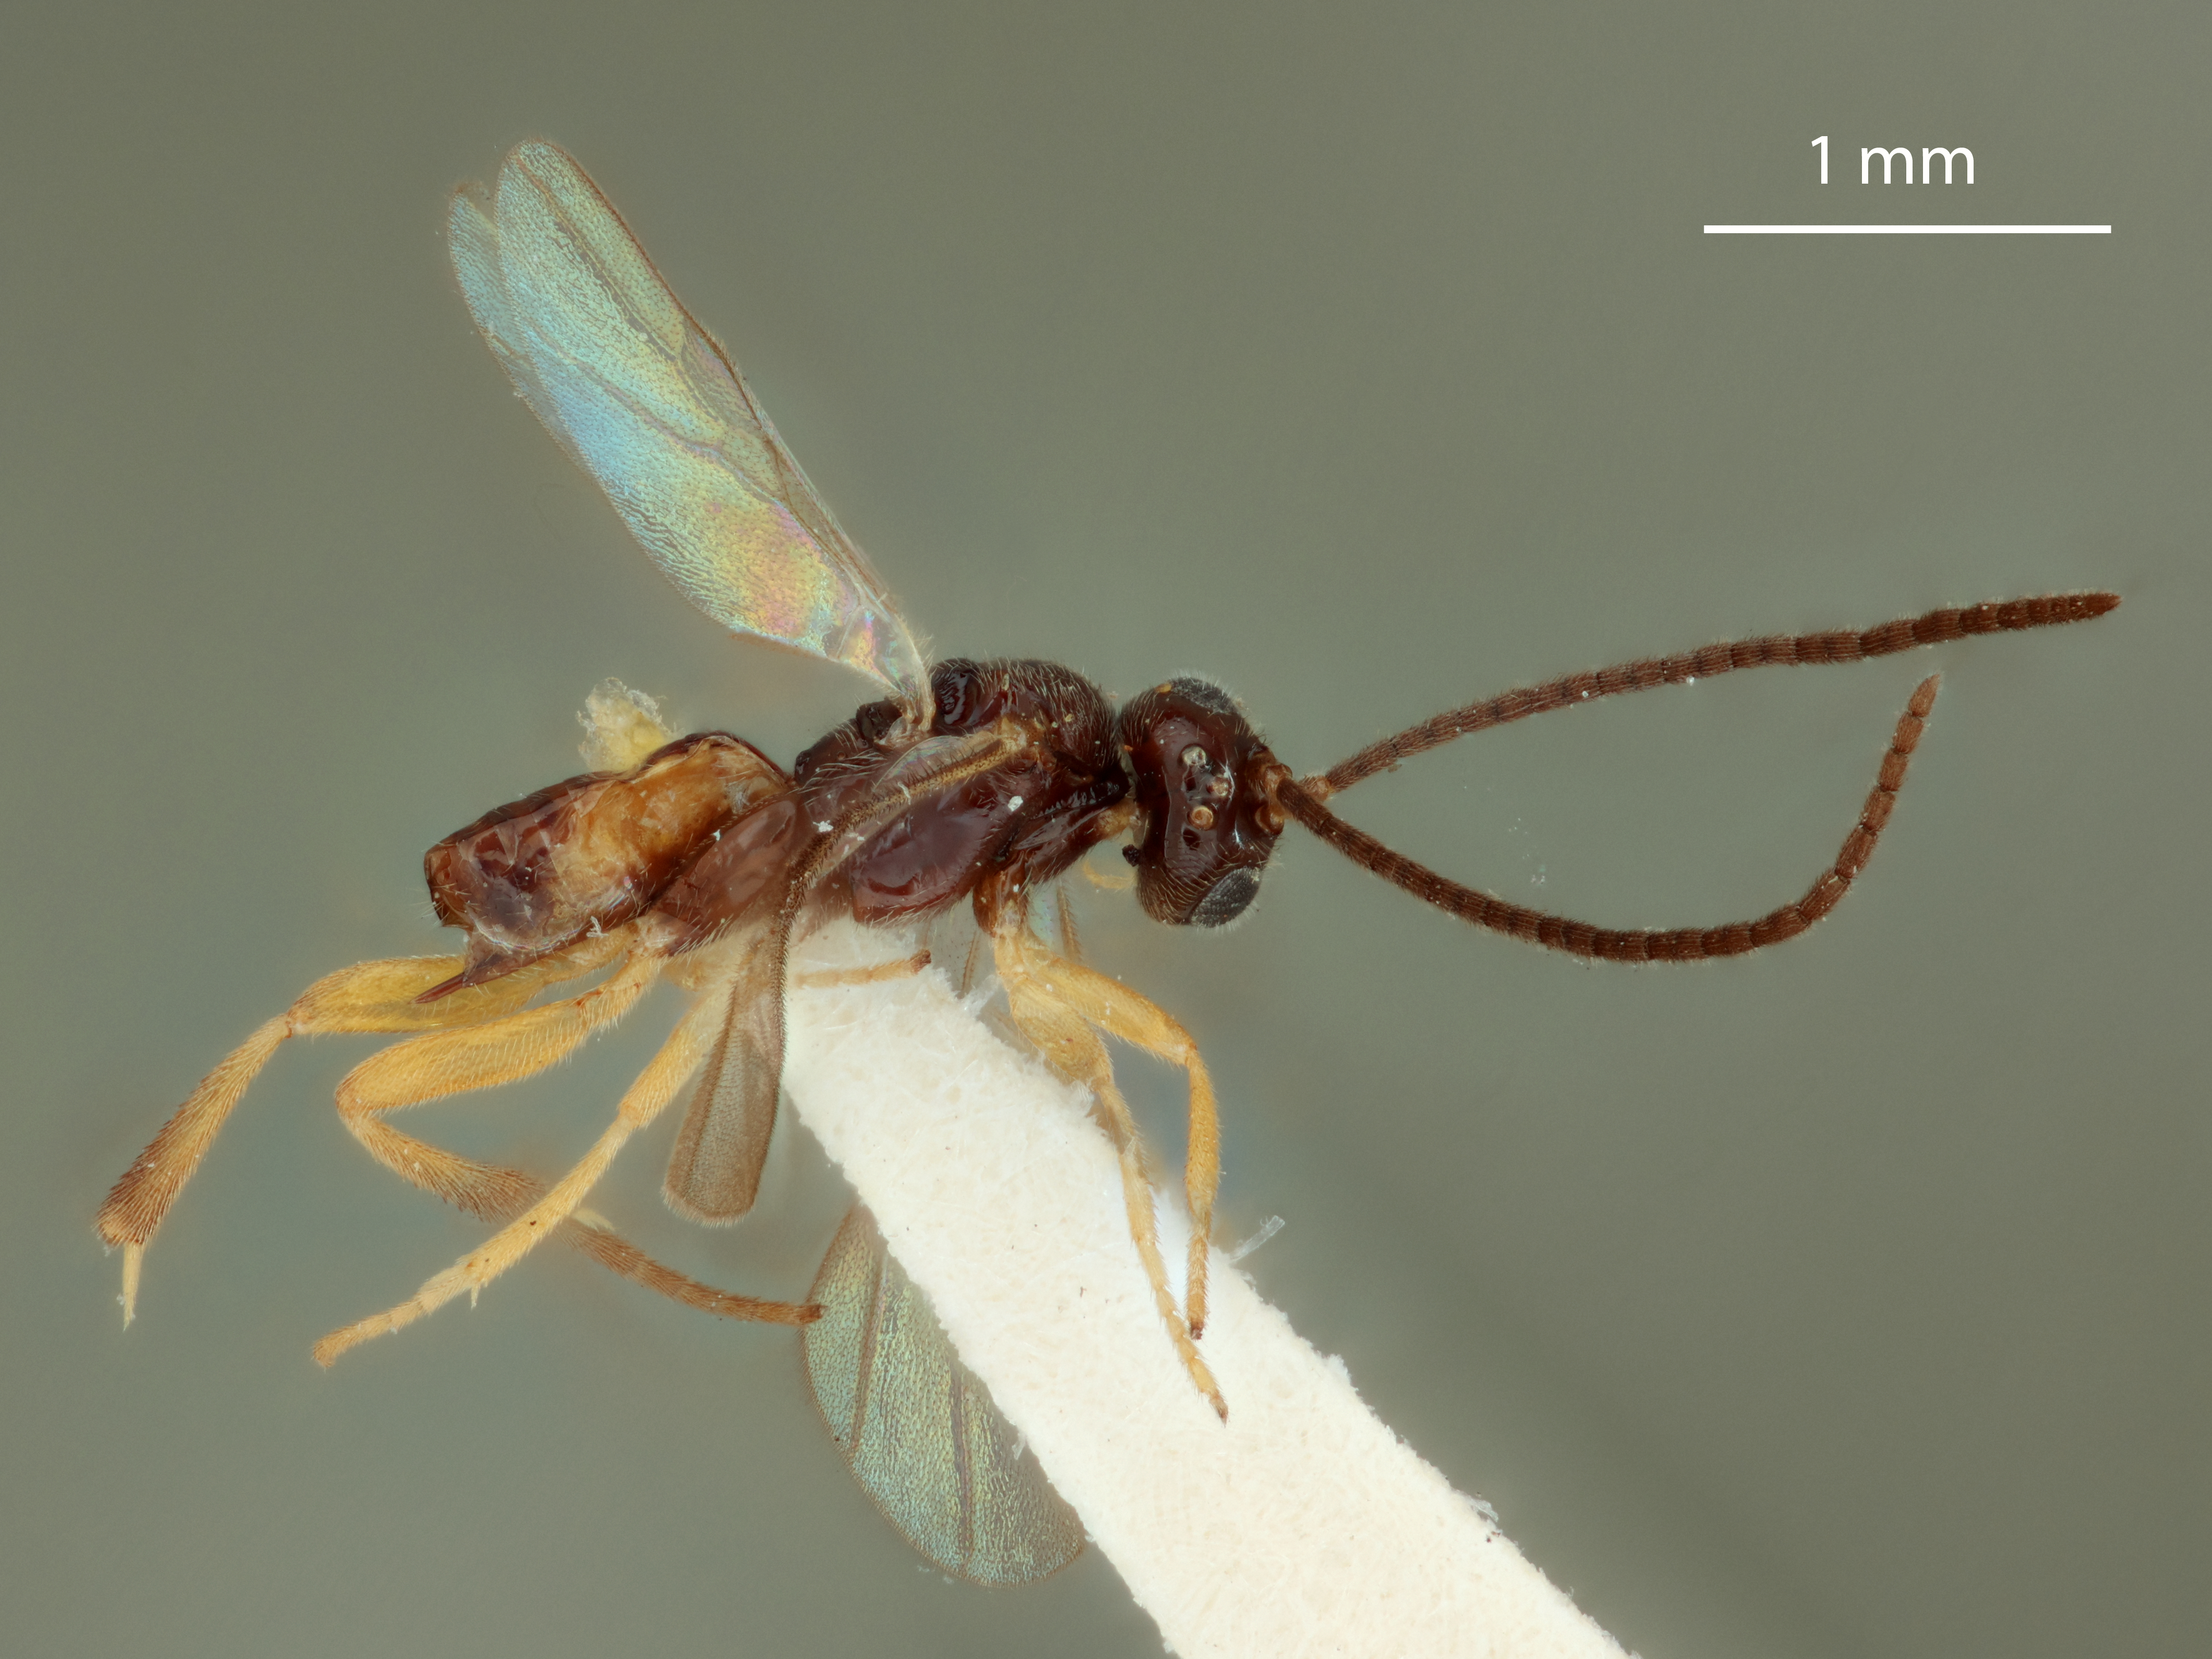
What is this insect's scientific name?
Apanteles gowdeyi
